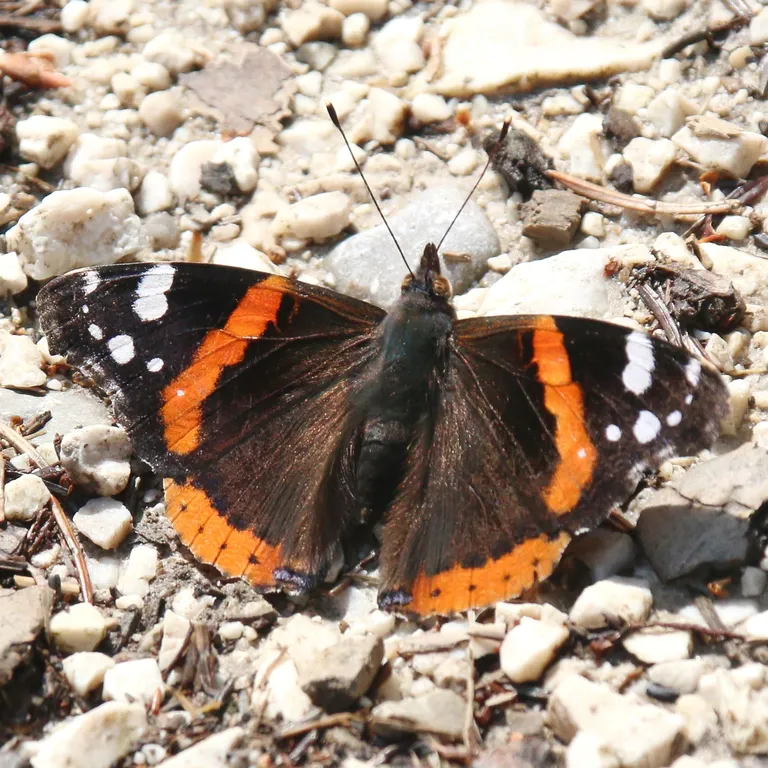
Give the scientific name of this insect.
Vanessa atalanta
